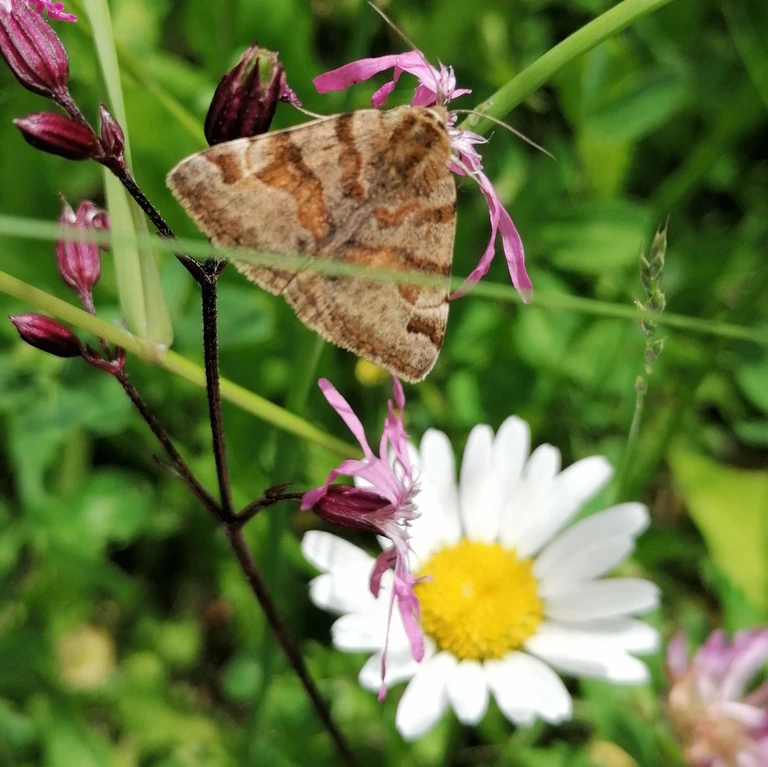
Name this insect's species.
Euclidia glyphica
